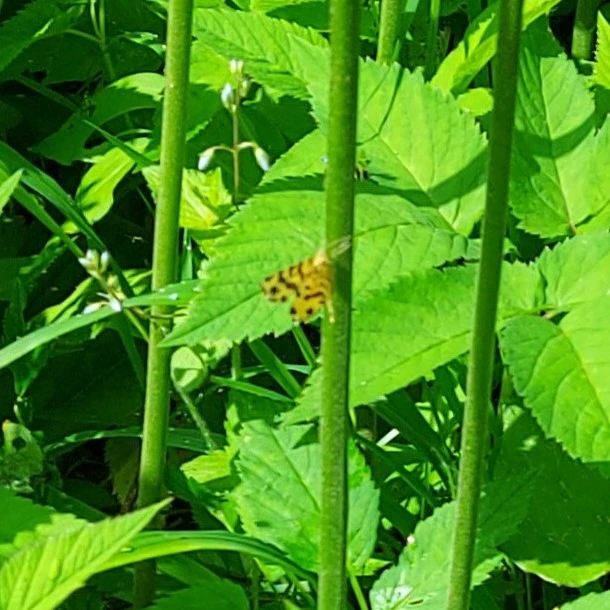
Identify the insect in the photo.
Pseudopanthera macularia
